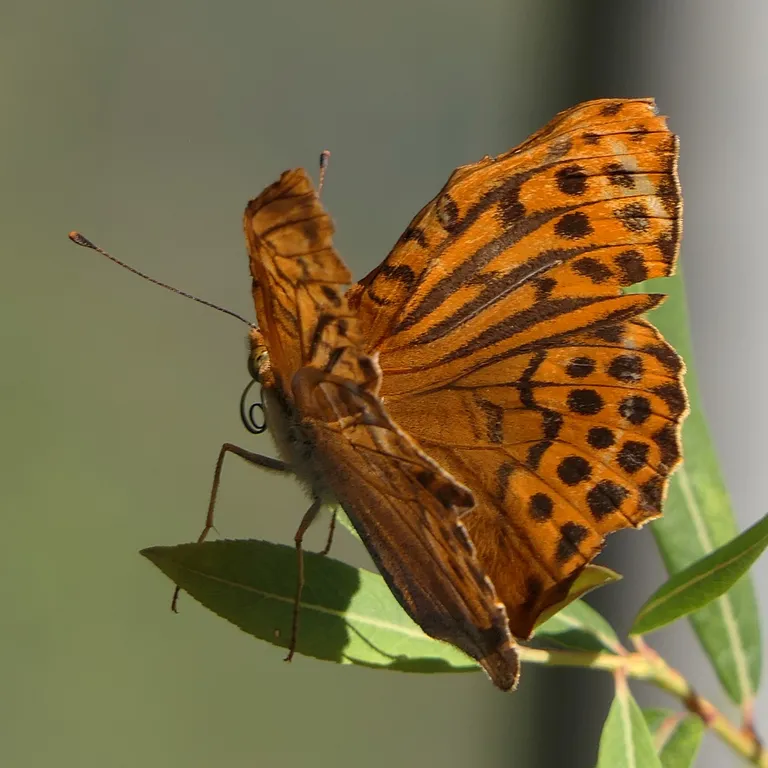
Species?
Argynnis paphia
